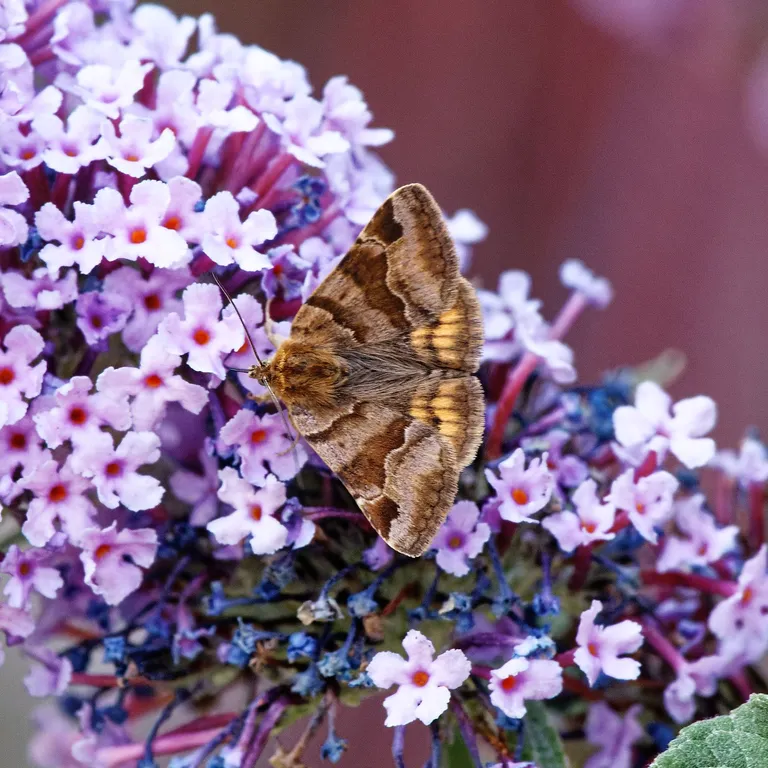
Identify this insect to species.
Euclidia glyphica
